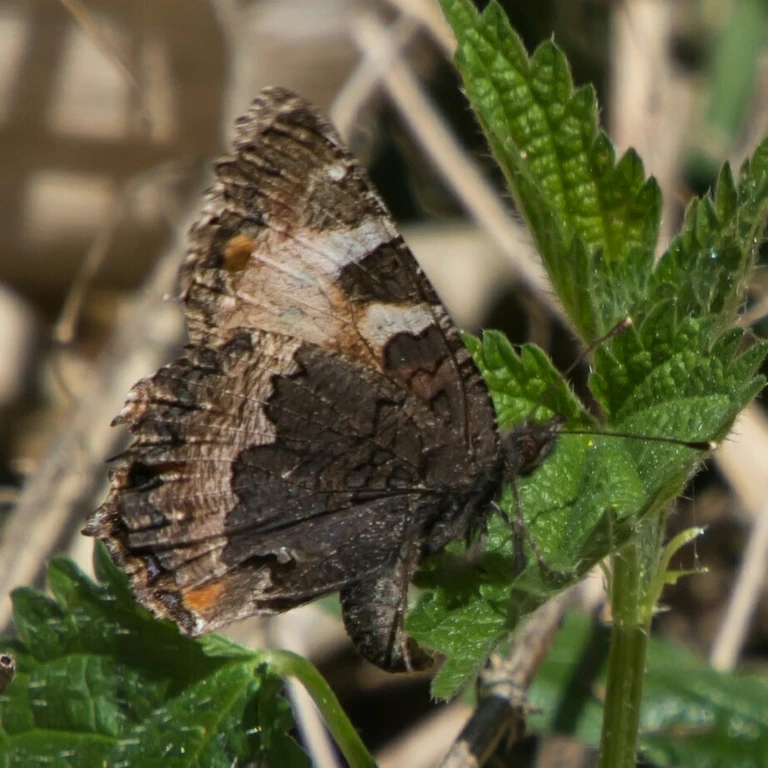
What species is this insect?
Aglais urticae
